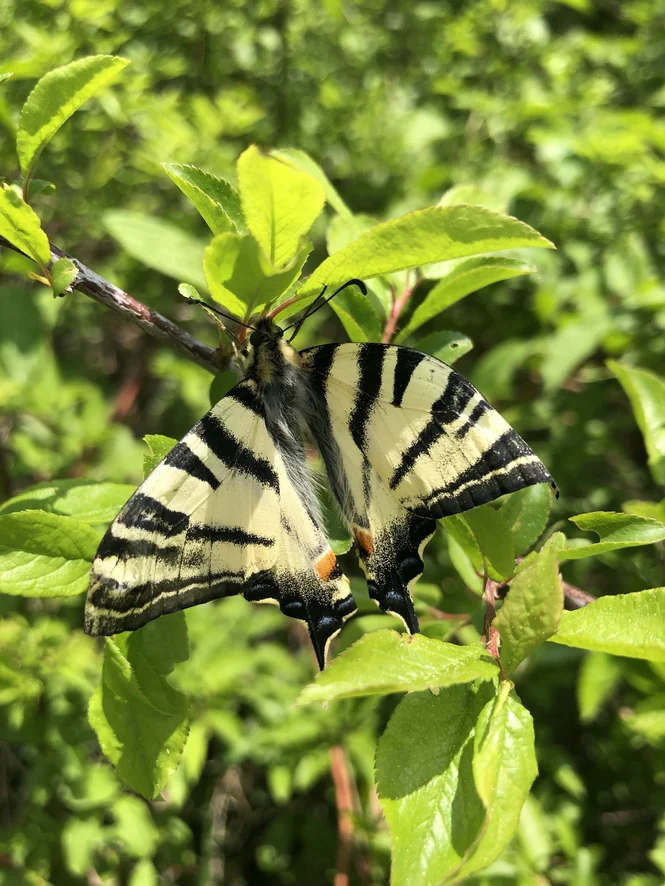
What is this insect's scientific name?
Iphiclides podalirius
